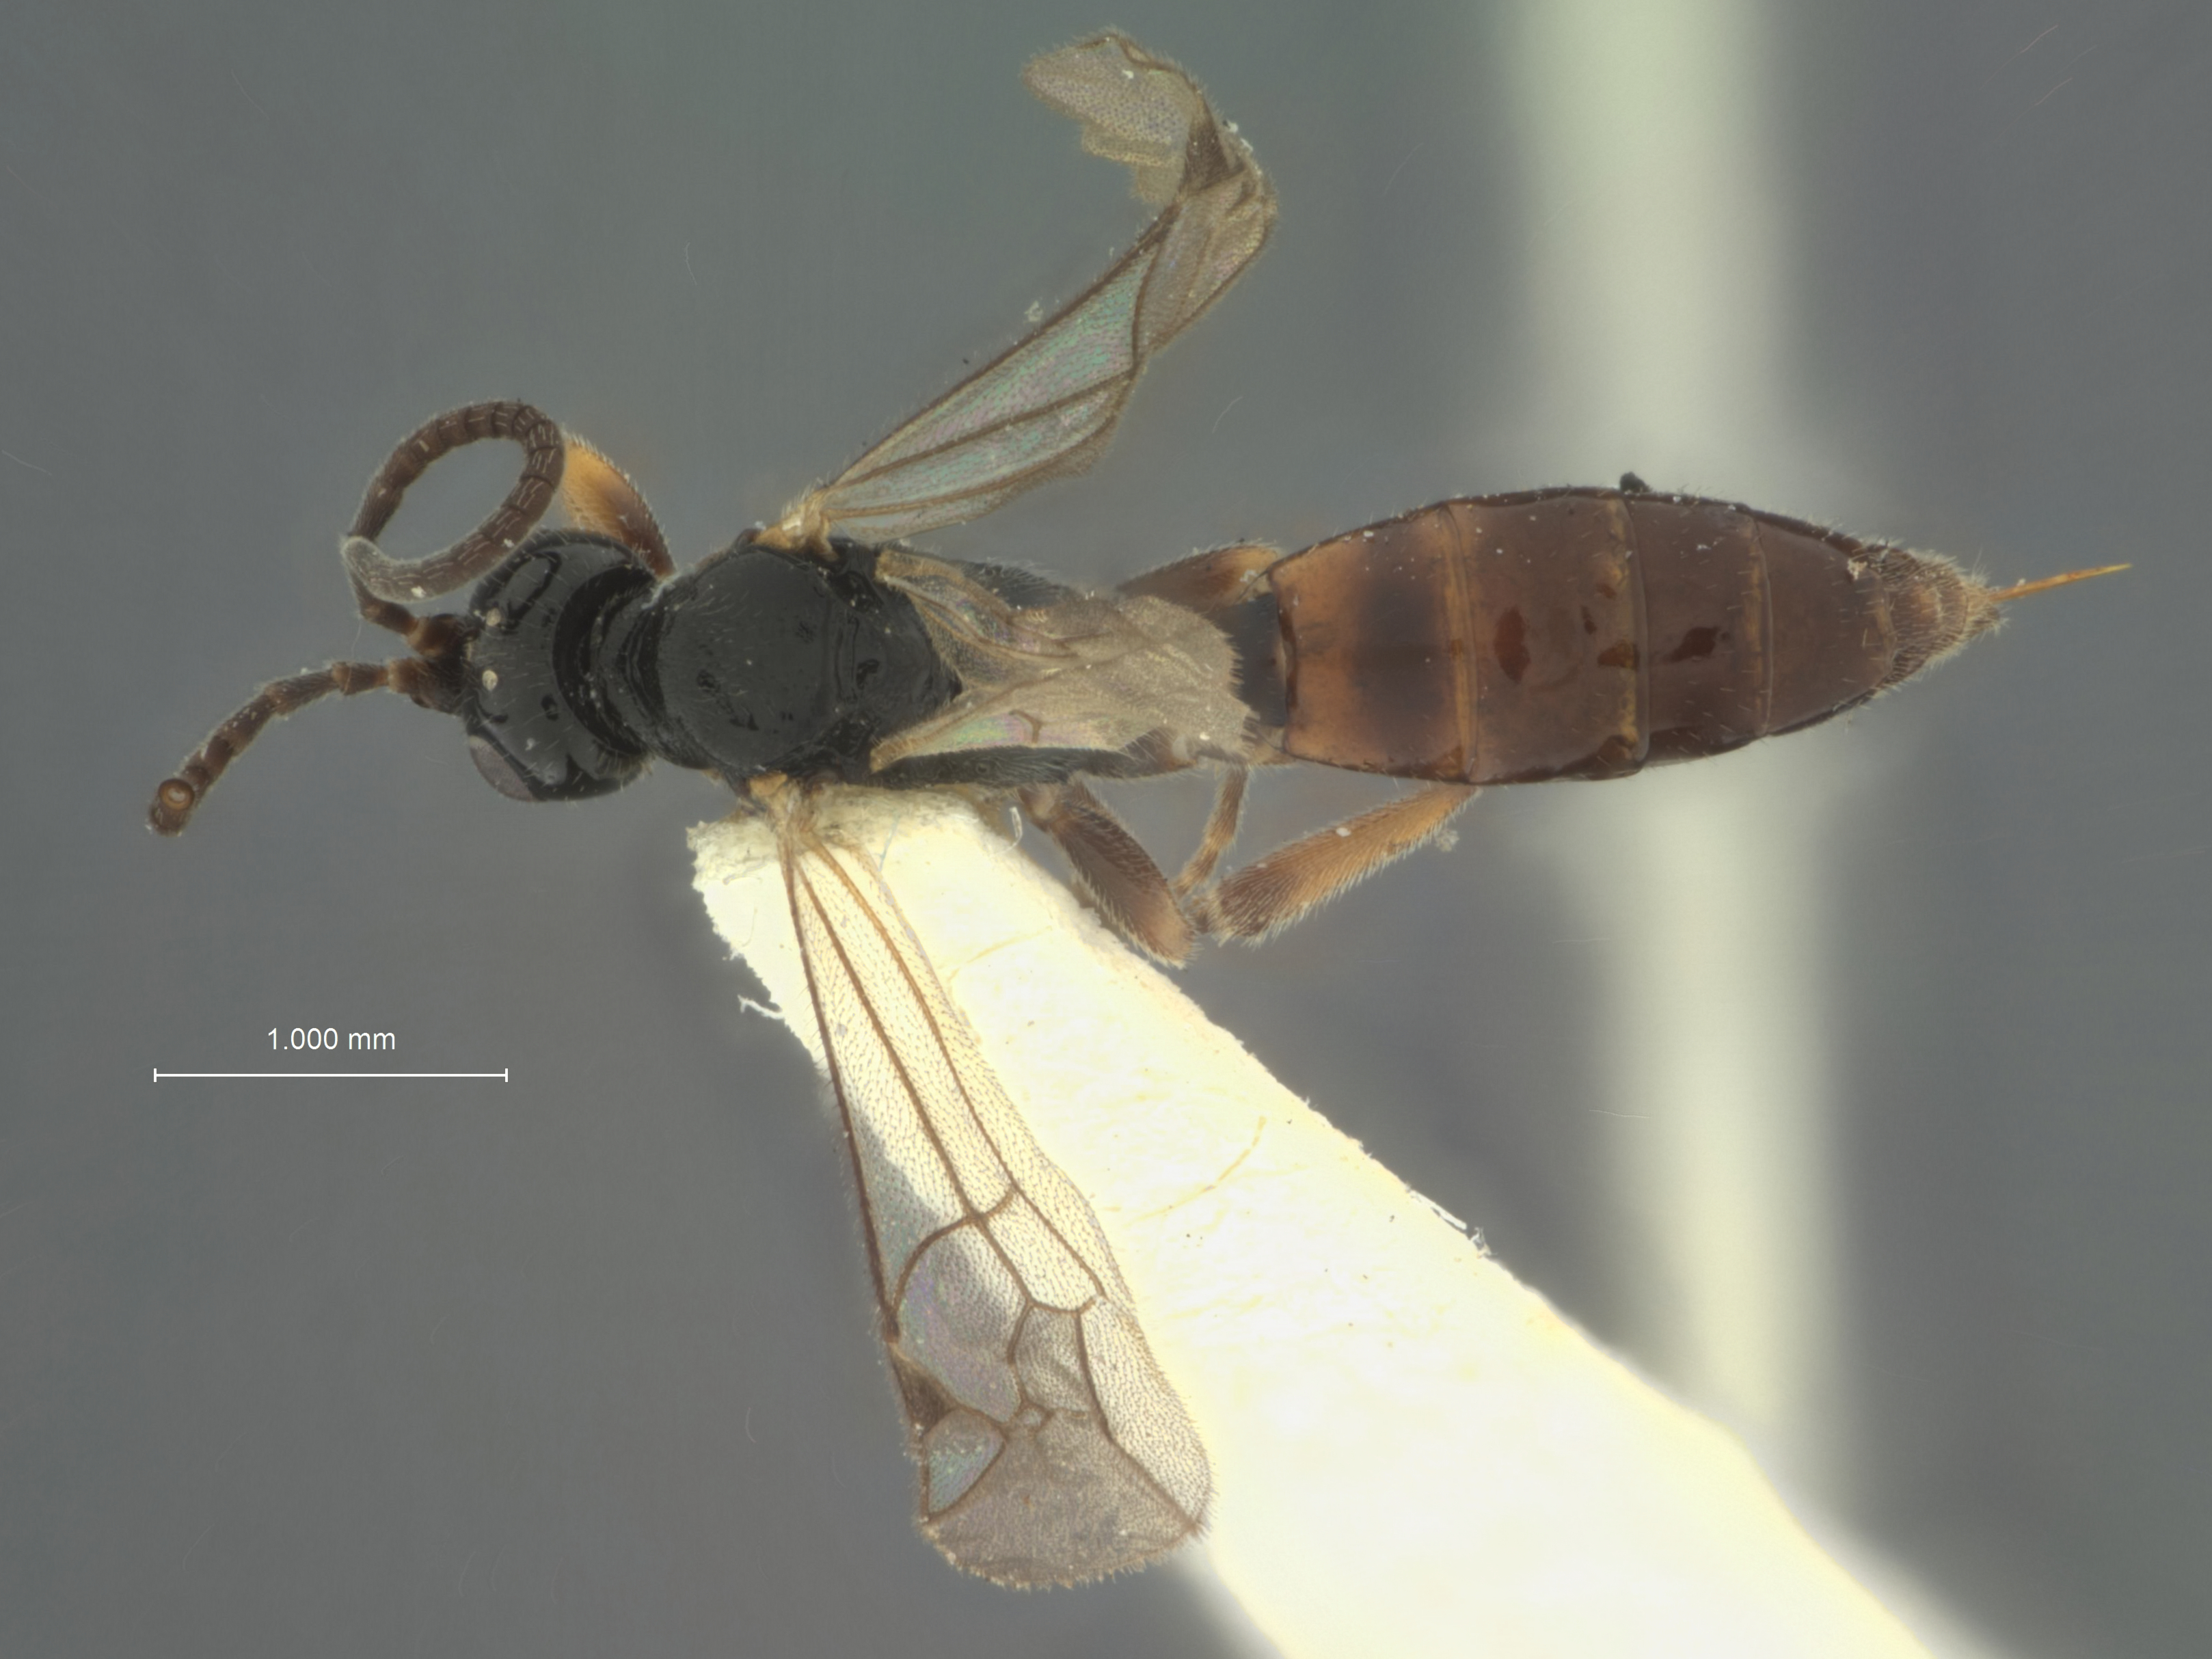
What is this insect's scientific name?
Bathymetis rubrocincta
